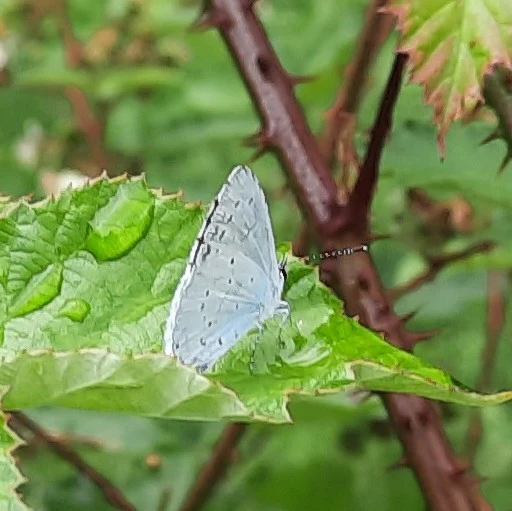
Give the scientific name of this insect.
Celastrina argiolus
